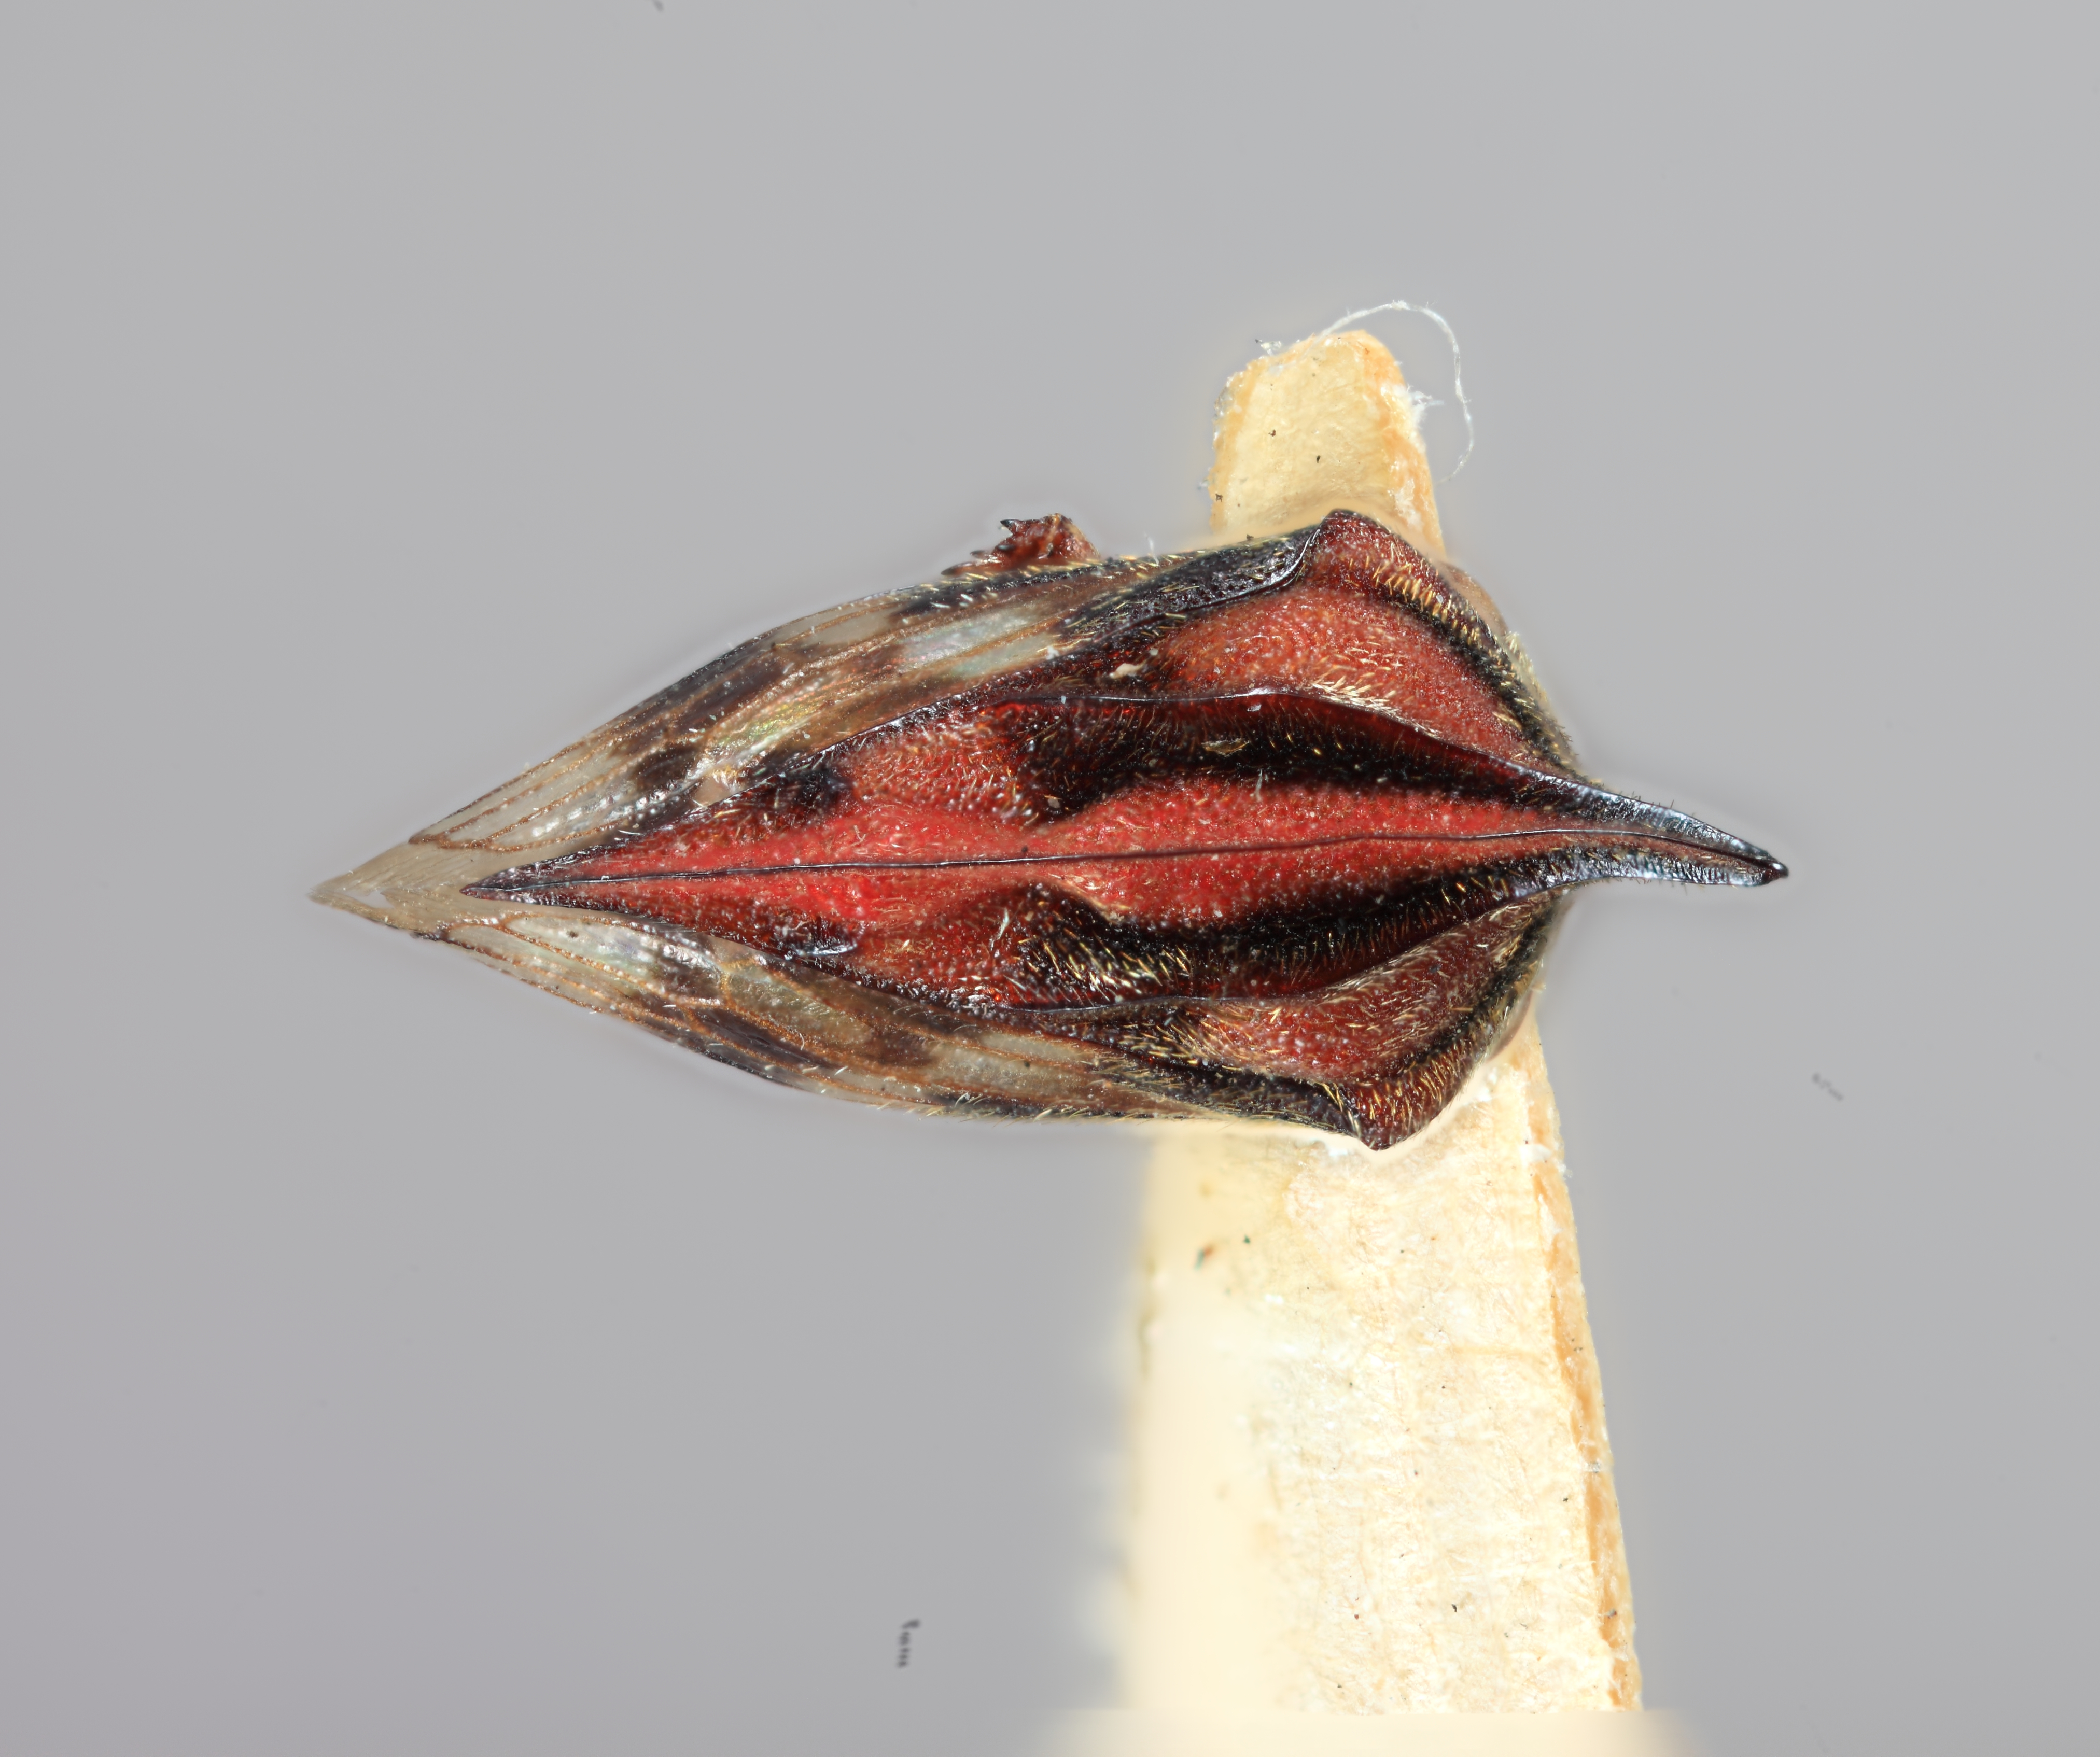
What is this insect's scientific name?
Enchenopa pulchella
